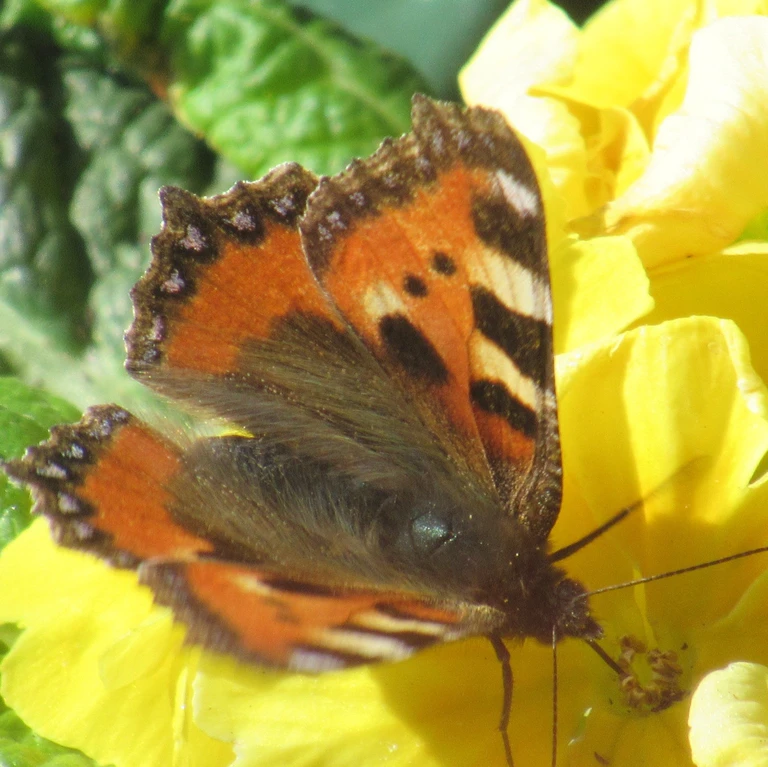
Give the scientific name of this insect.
Aglais urticae
